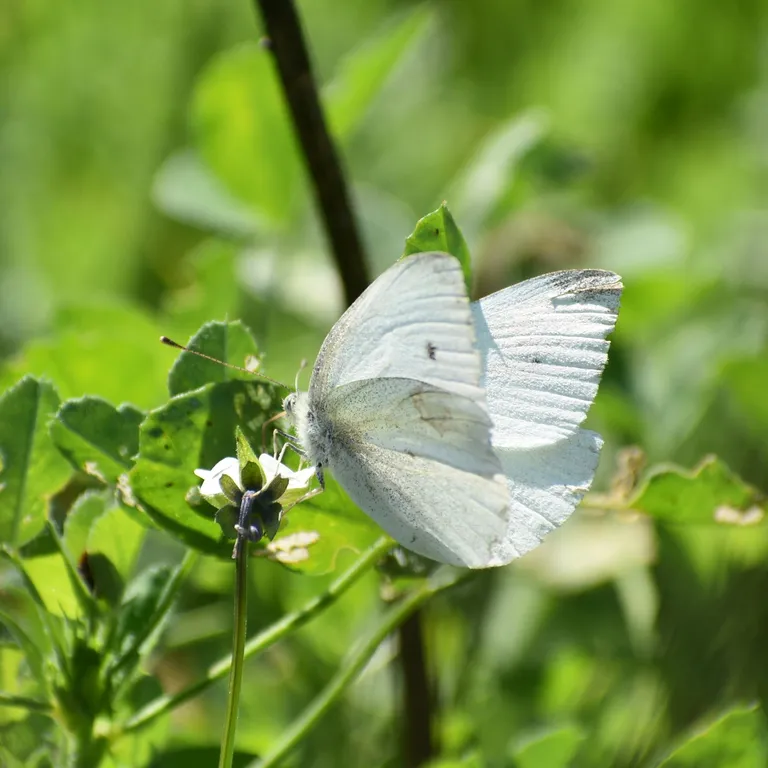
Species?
Pieris rapae
